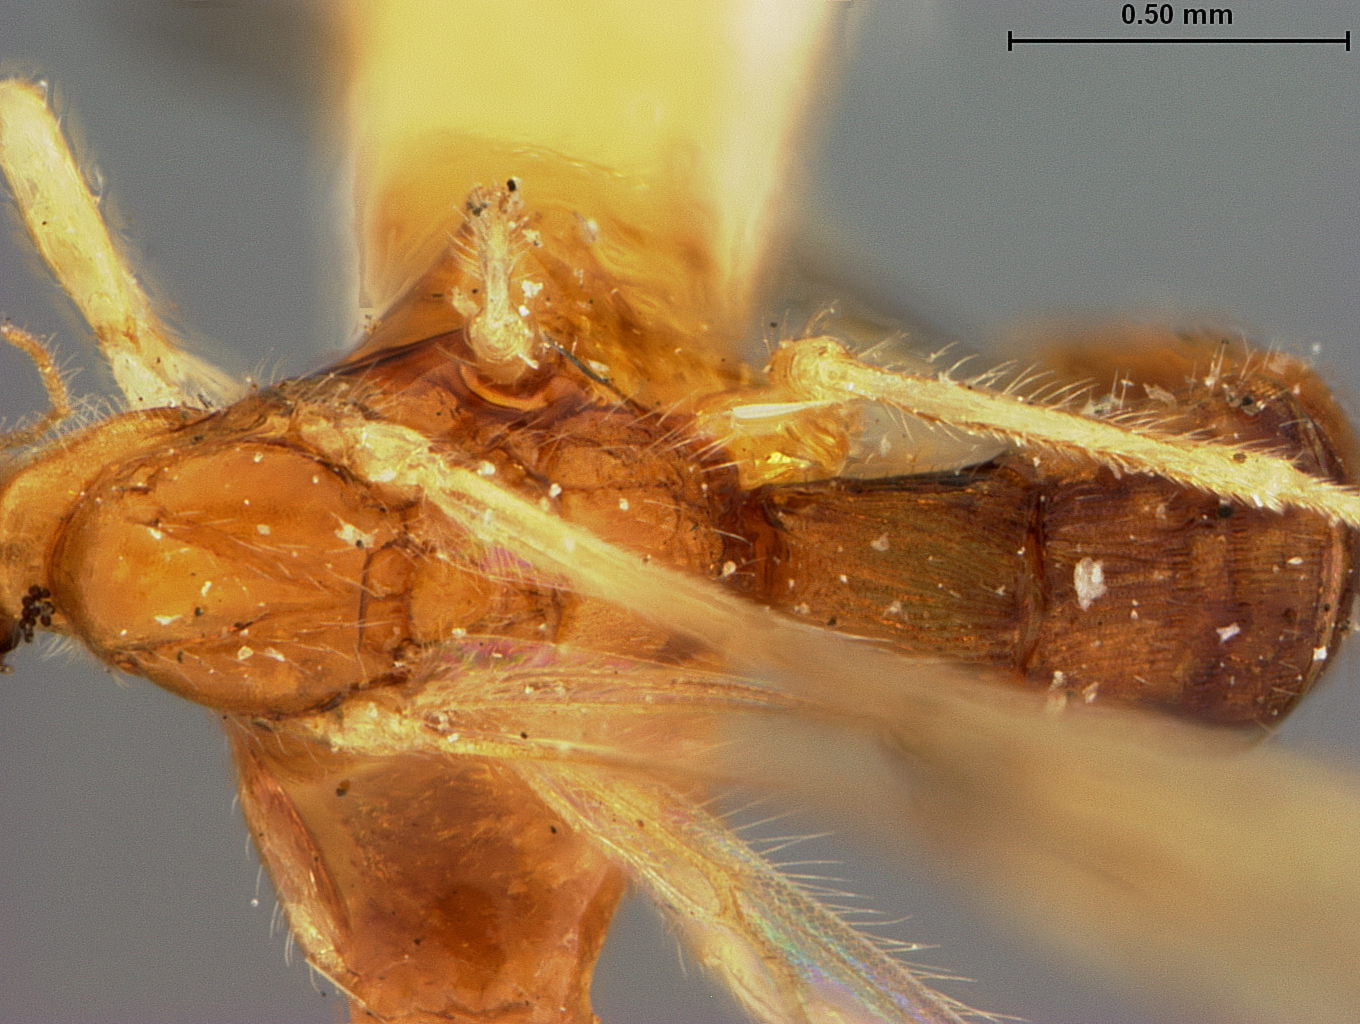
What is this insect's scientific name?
Caenophanes atriceps
